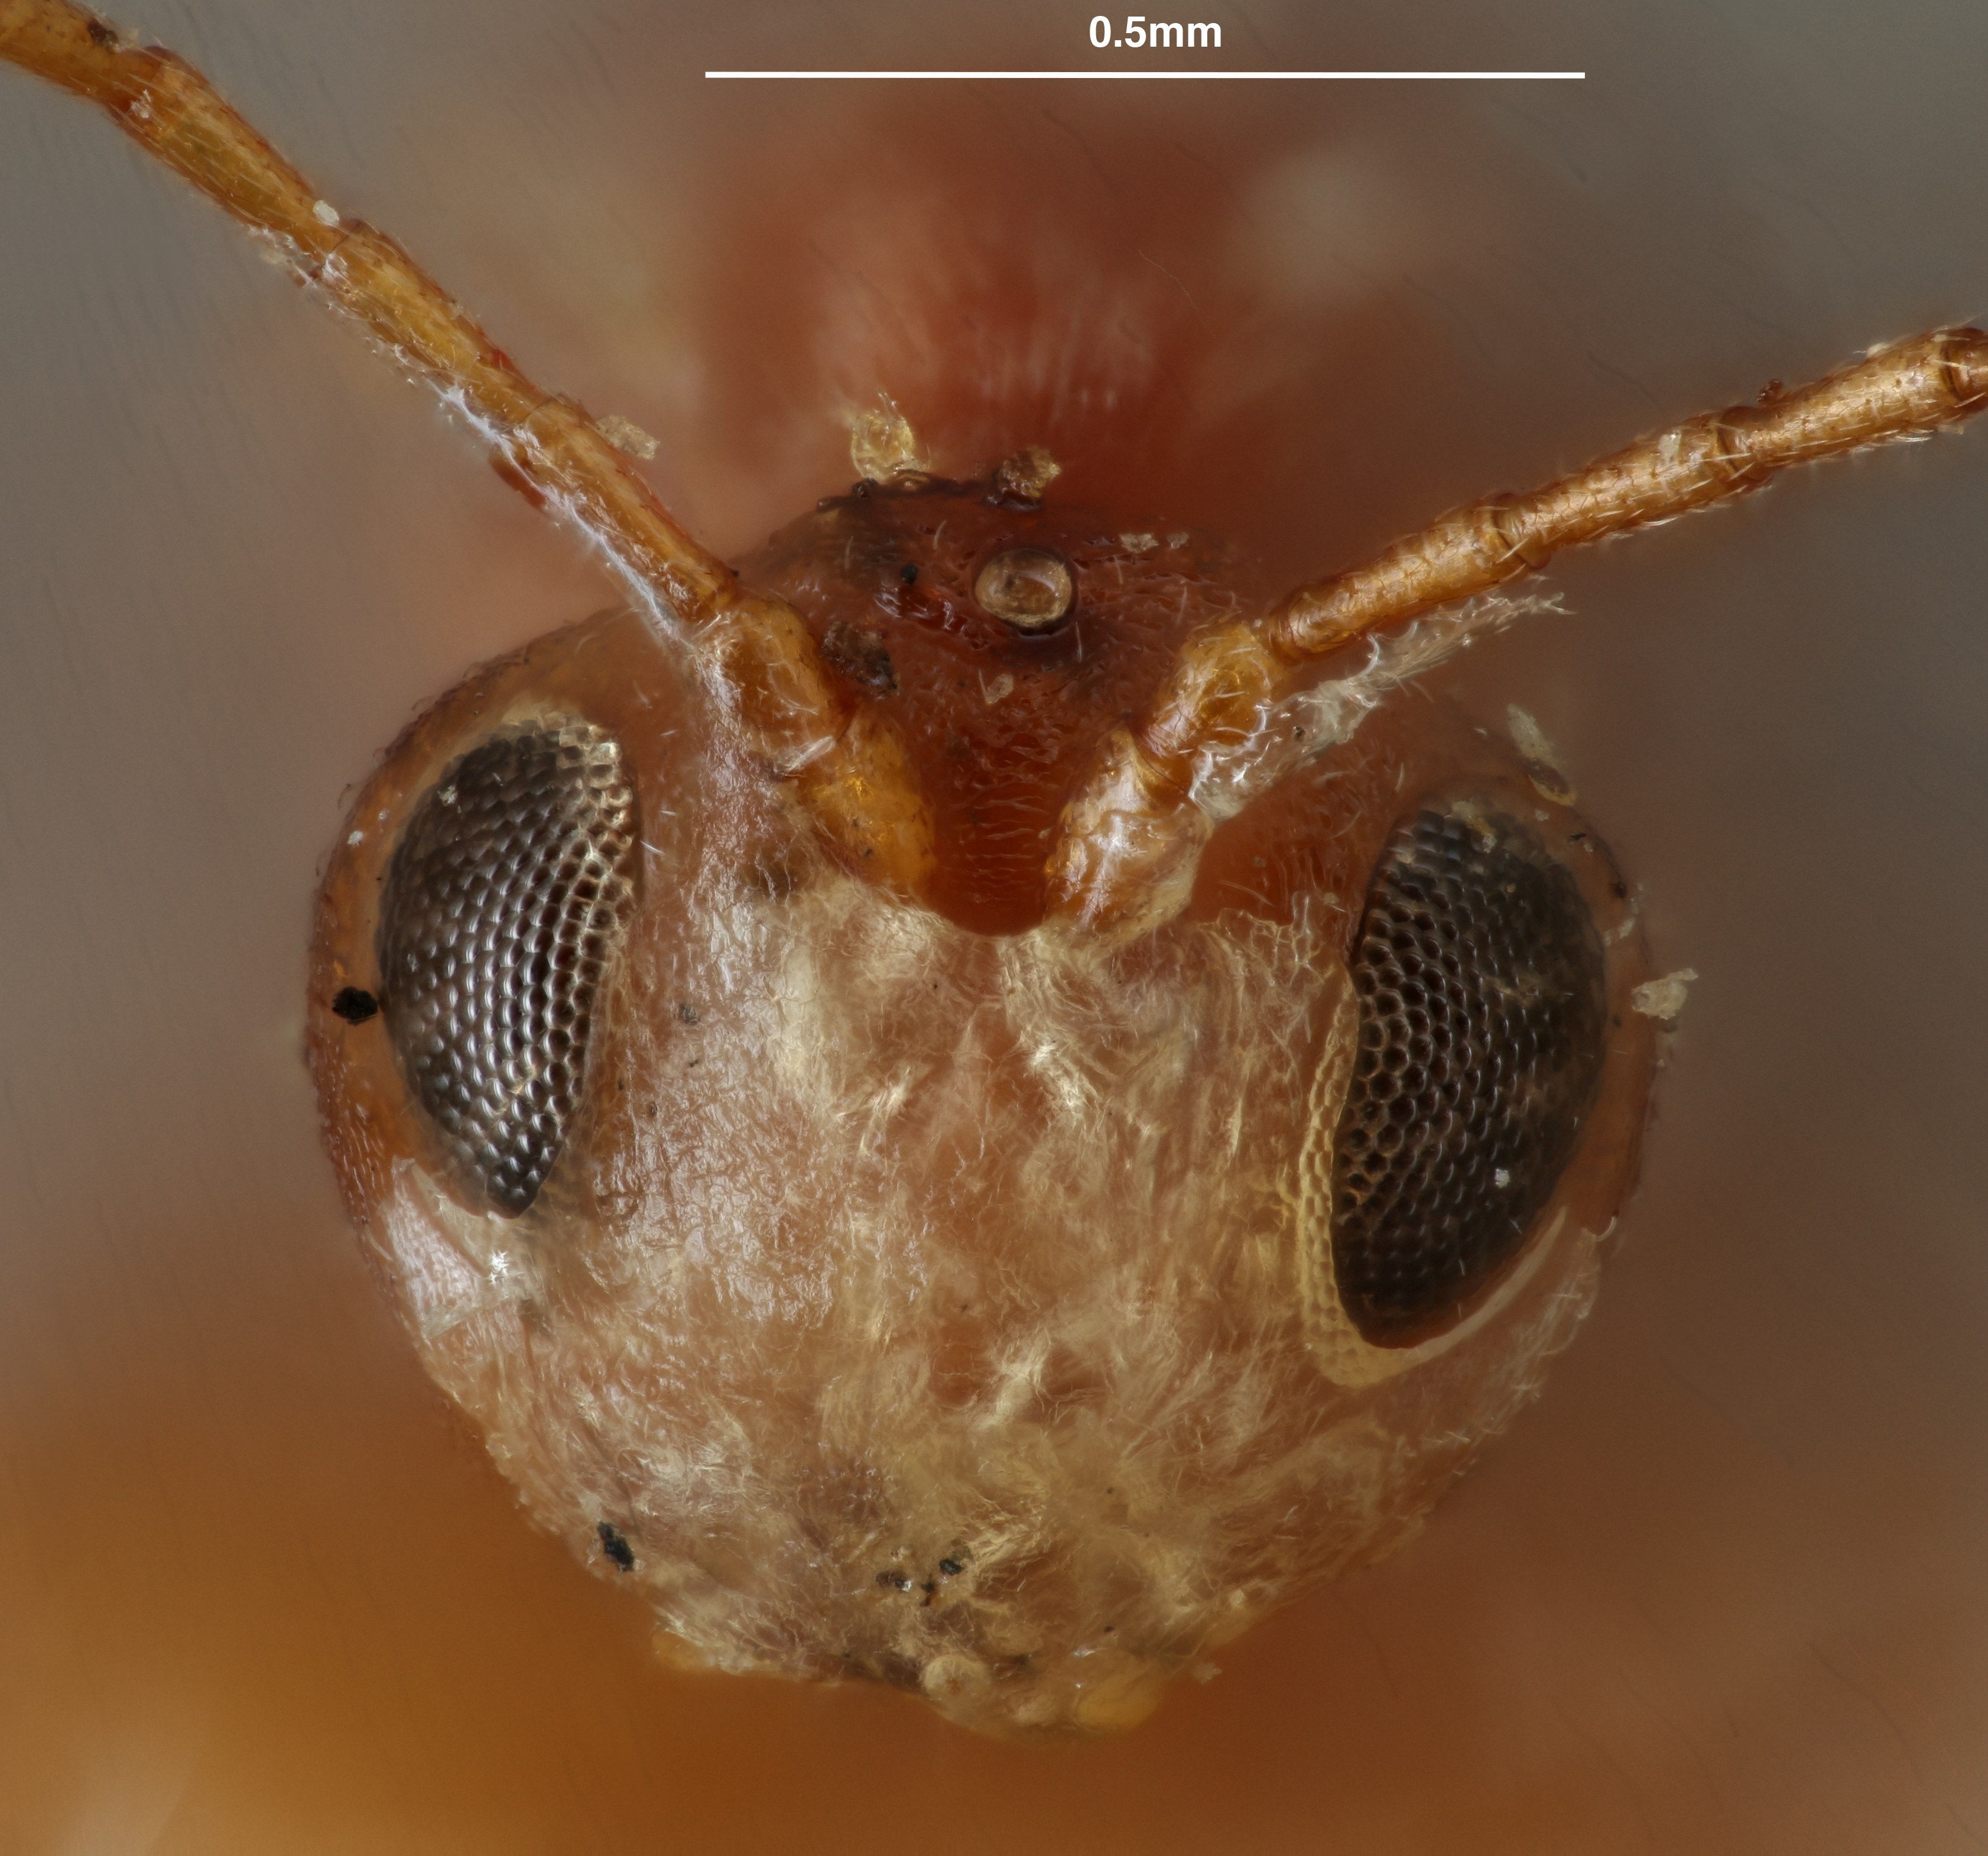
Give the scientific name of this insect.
Andricus calycicola
